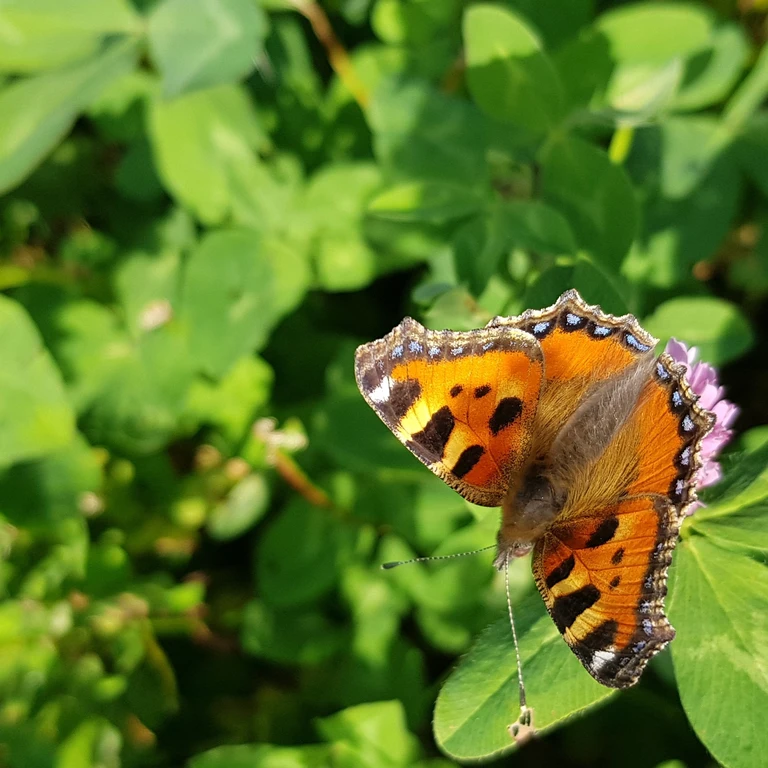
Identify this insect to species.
Aglais urticae
